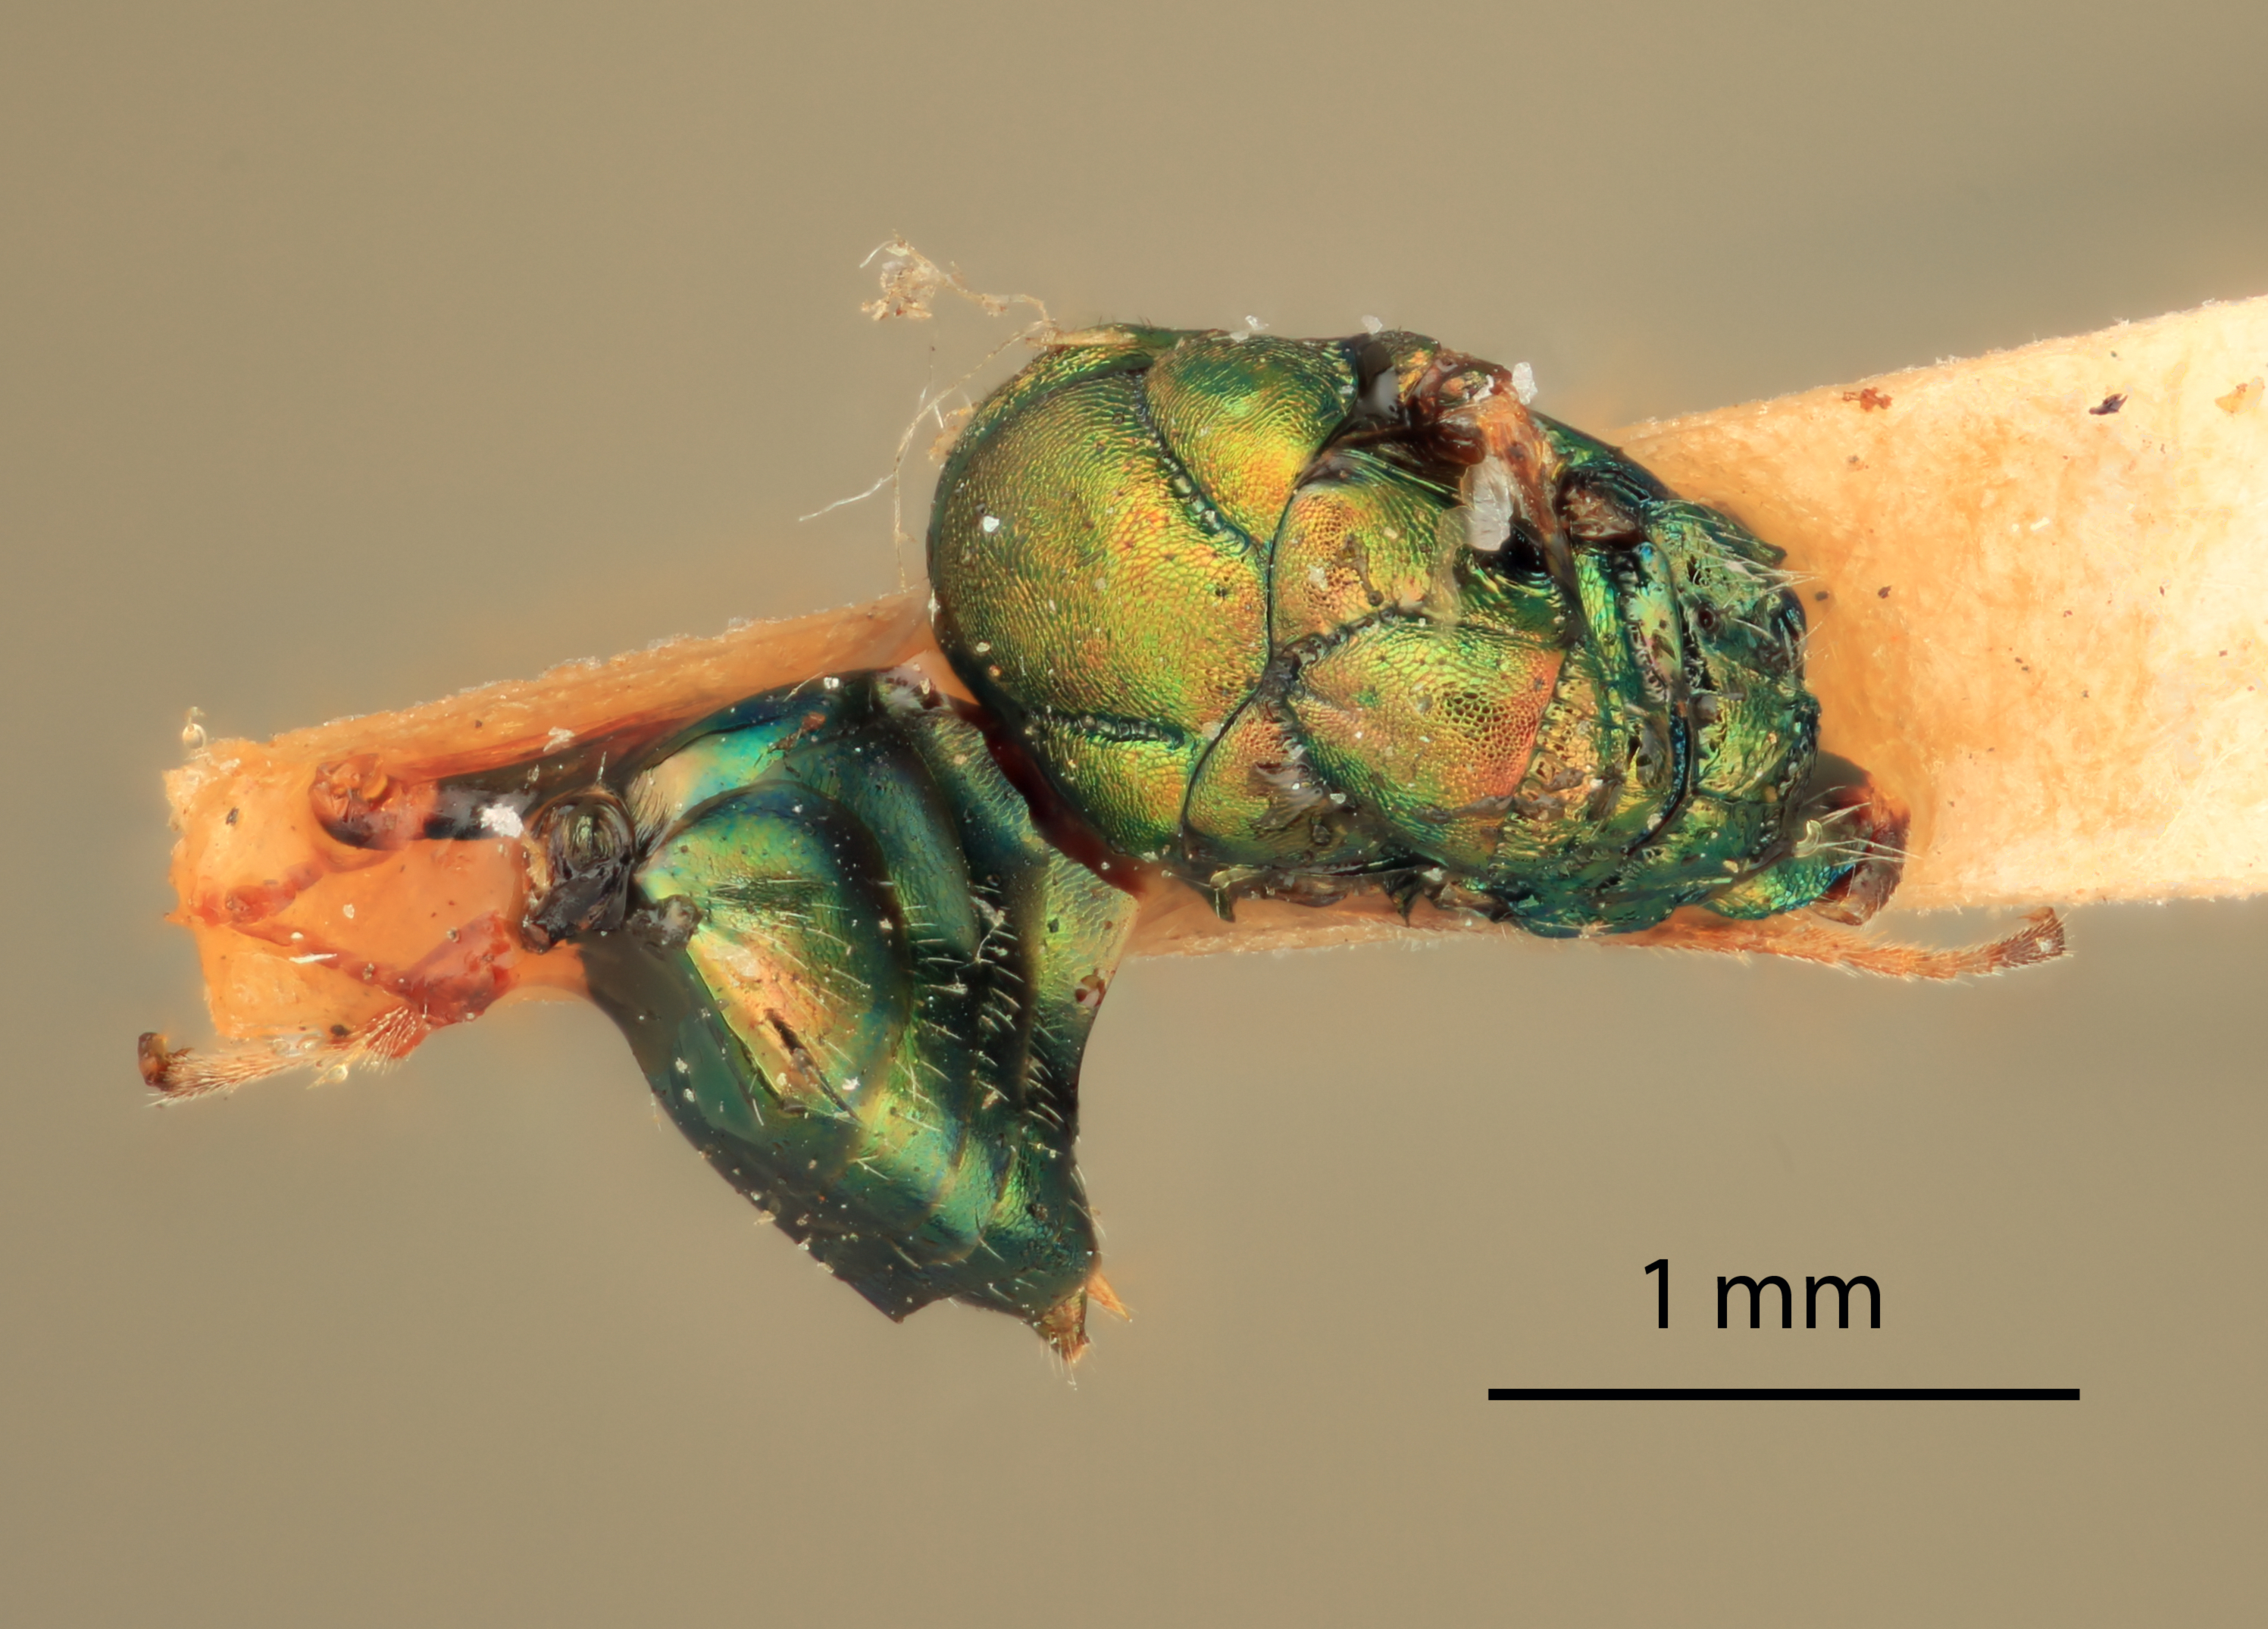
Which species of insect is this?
Lamprotatus canadensis
